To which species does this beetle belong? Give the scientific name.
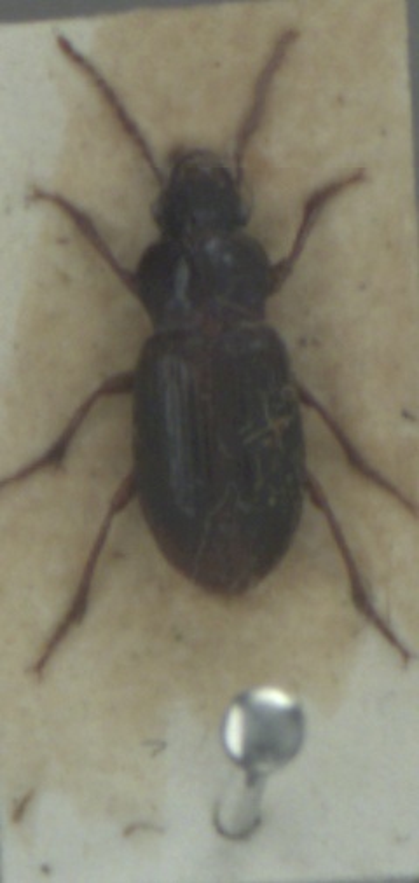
Ophonus rufibarbis
